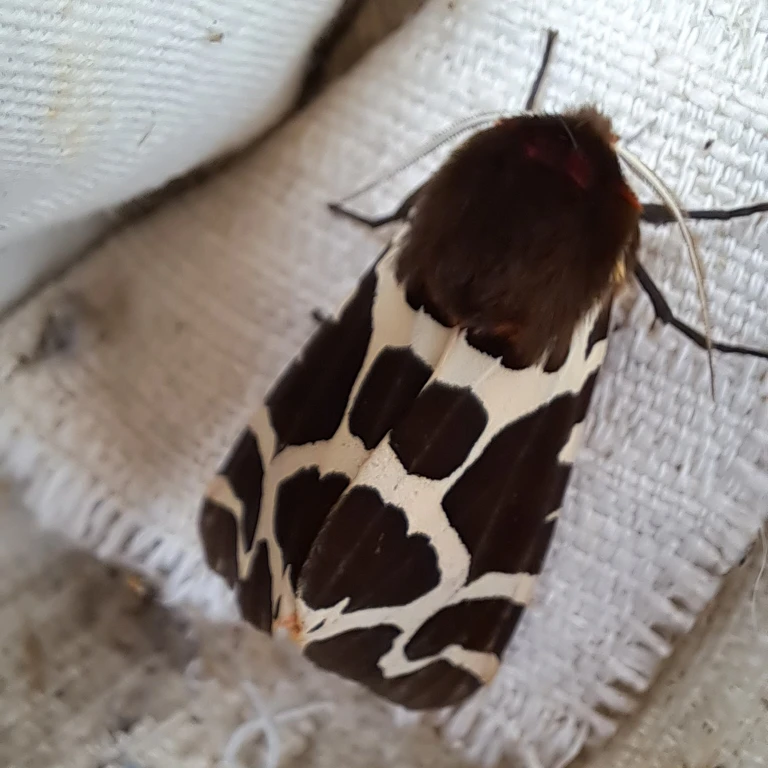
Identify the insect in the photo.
Arctia caja
